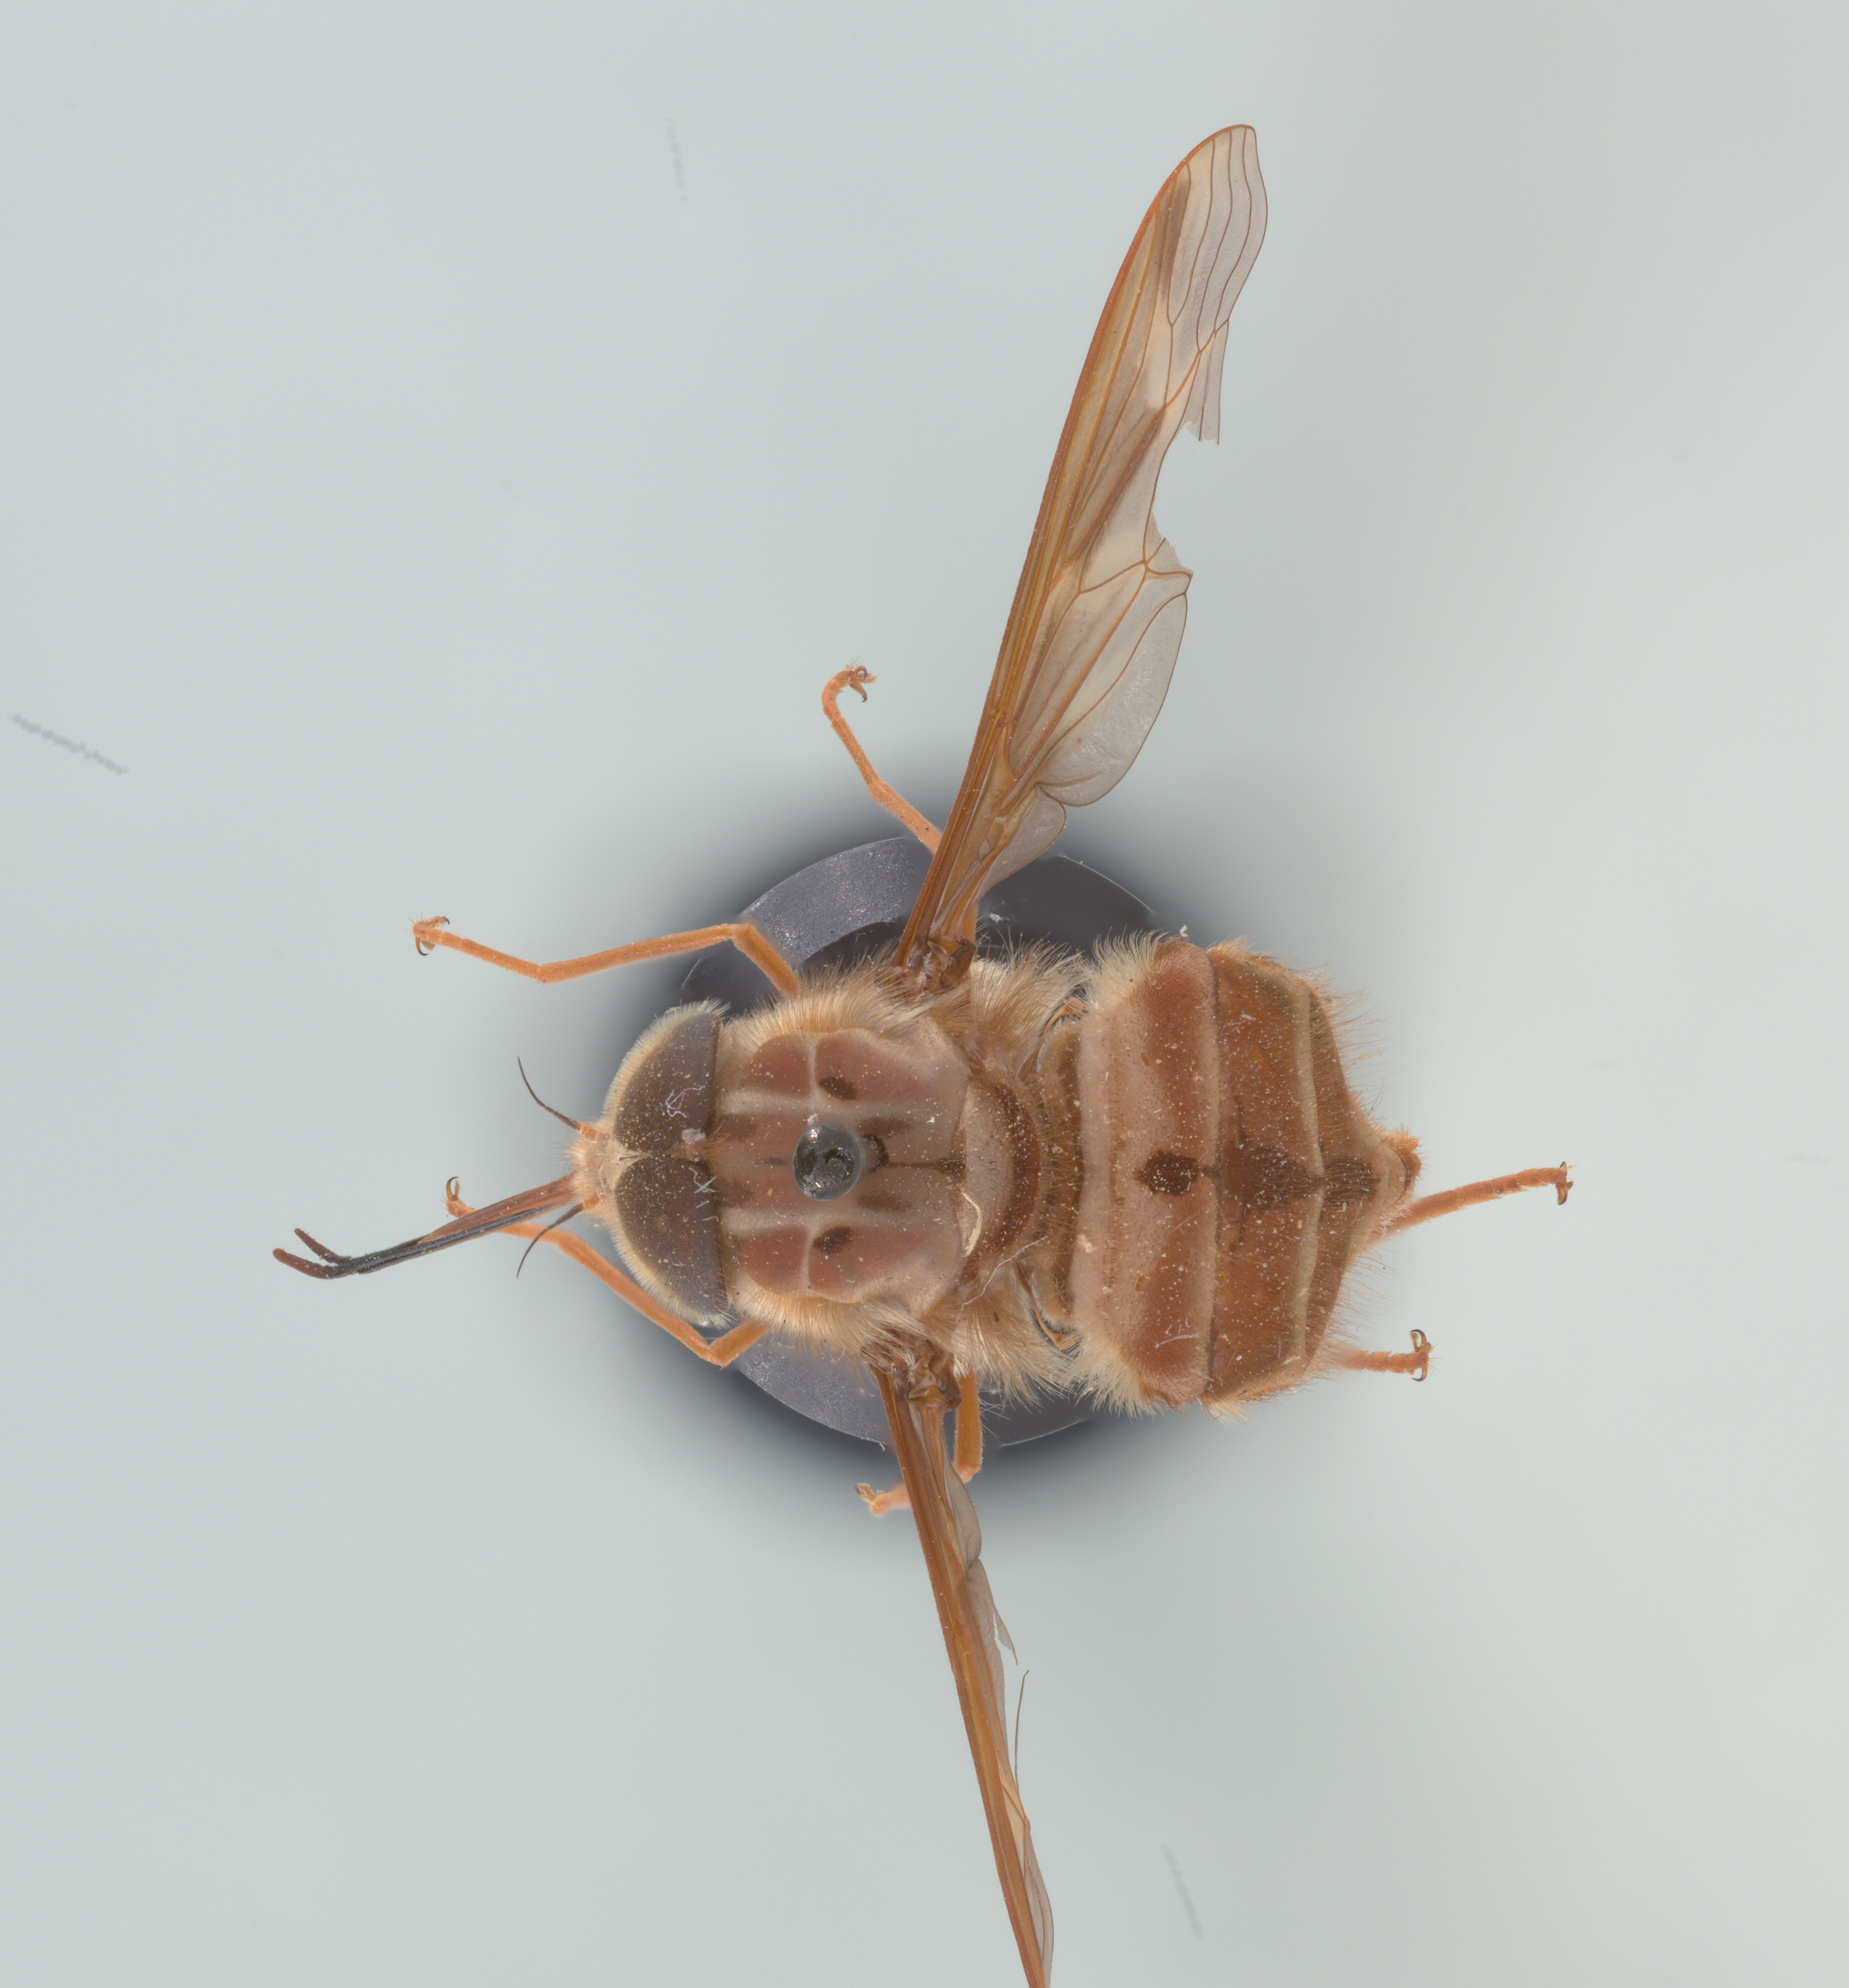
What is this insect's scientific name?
Hirmoneura nubipennis (also Trichophthalma nubipennis)
